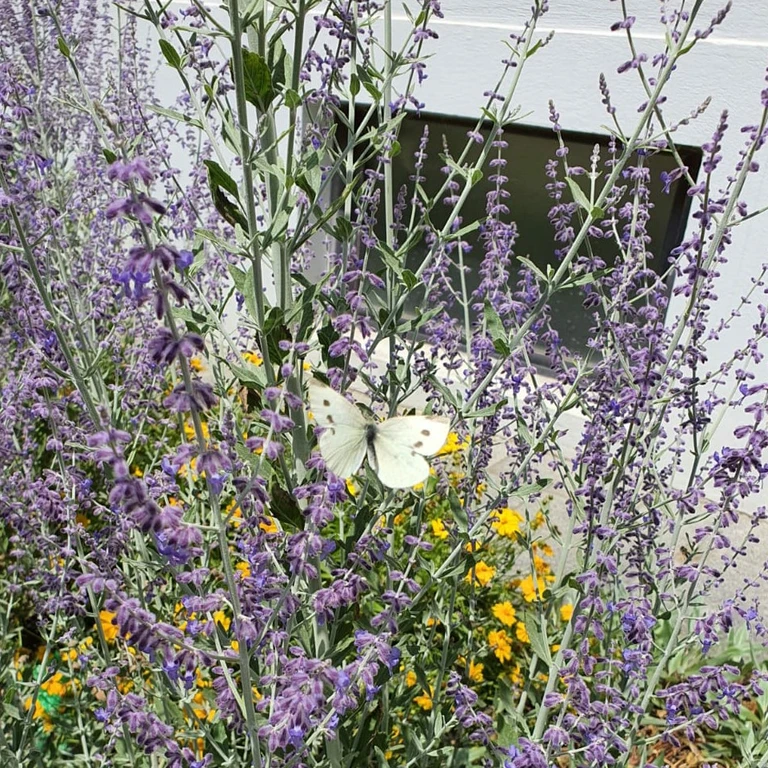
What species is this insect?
Pieris rapae
